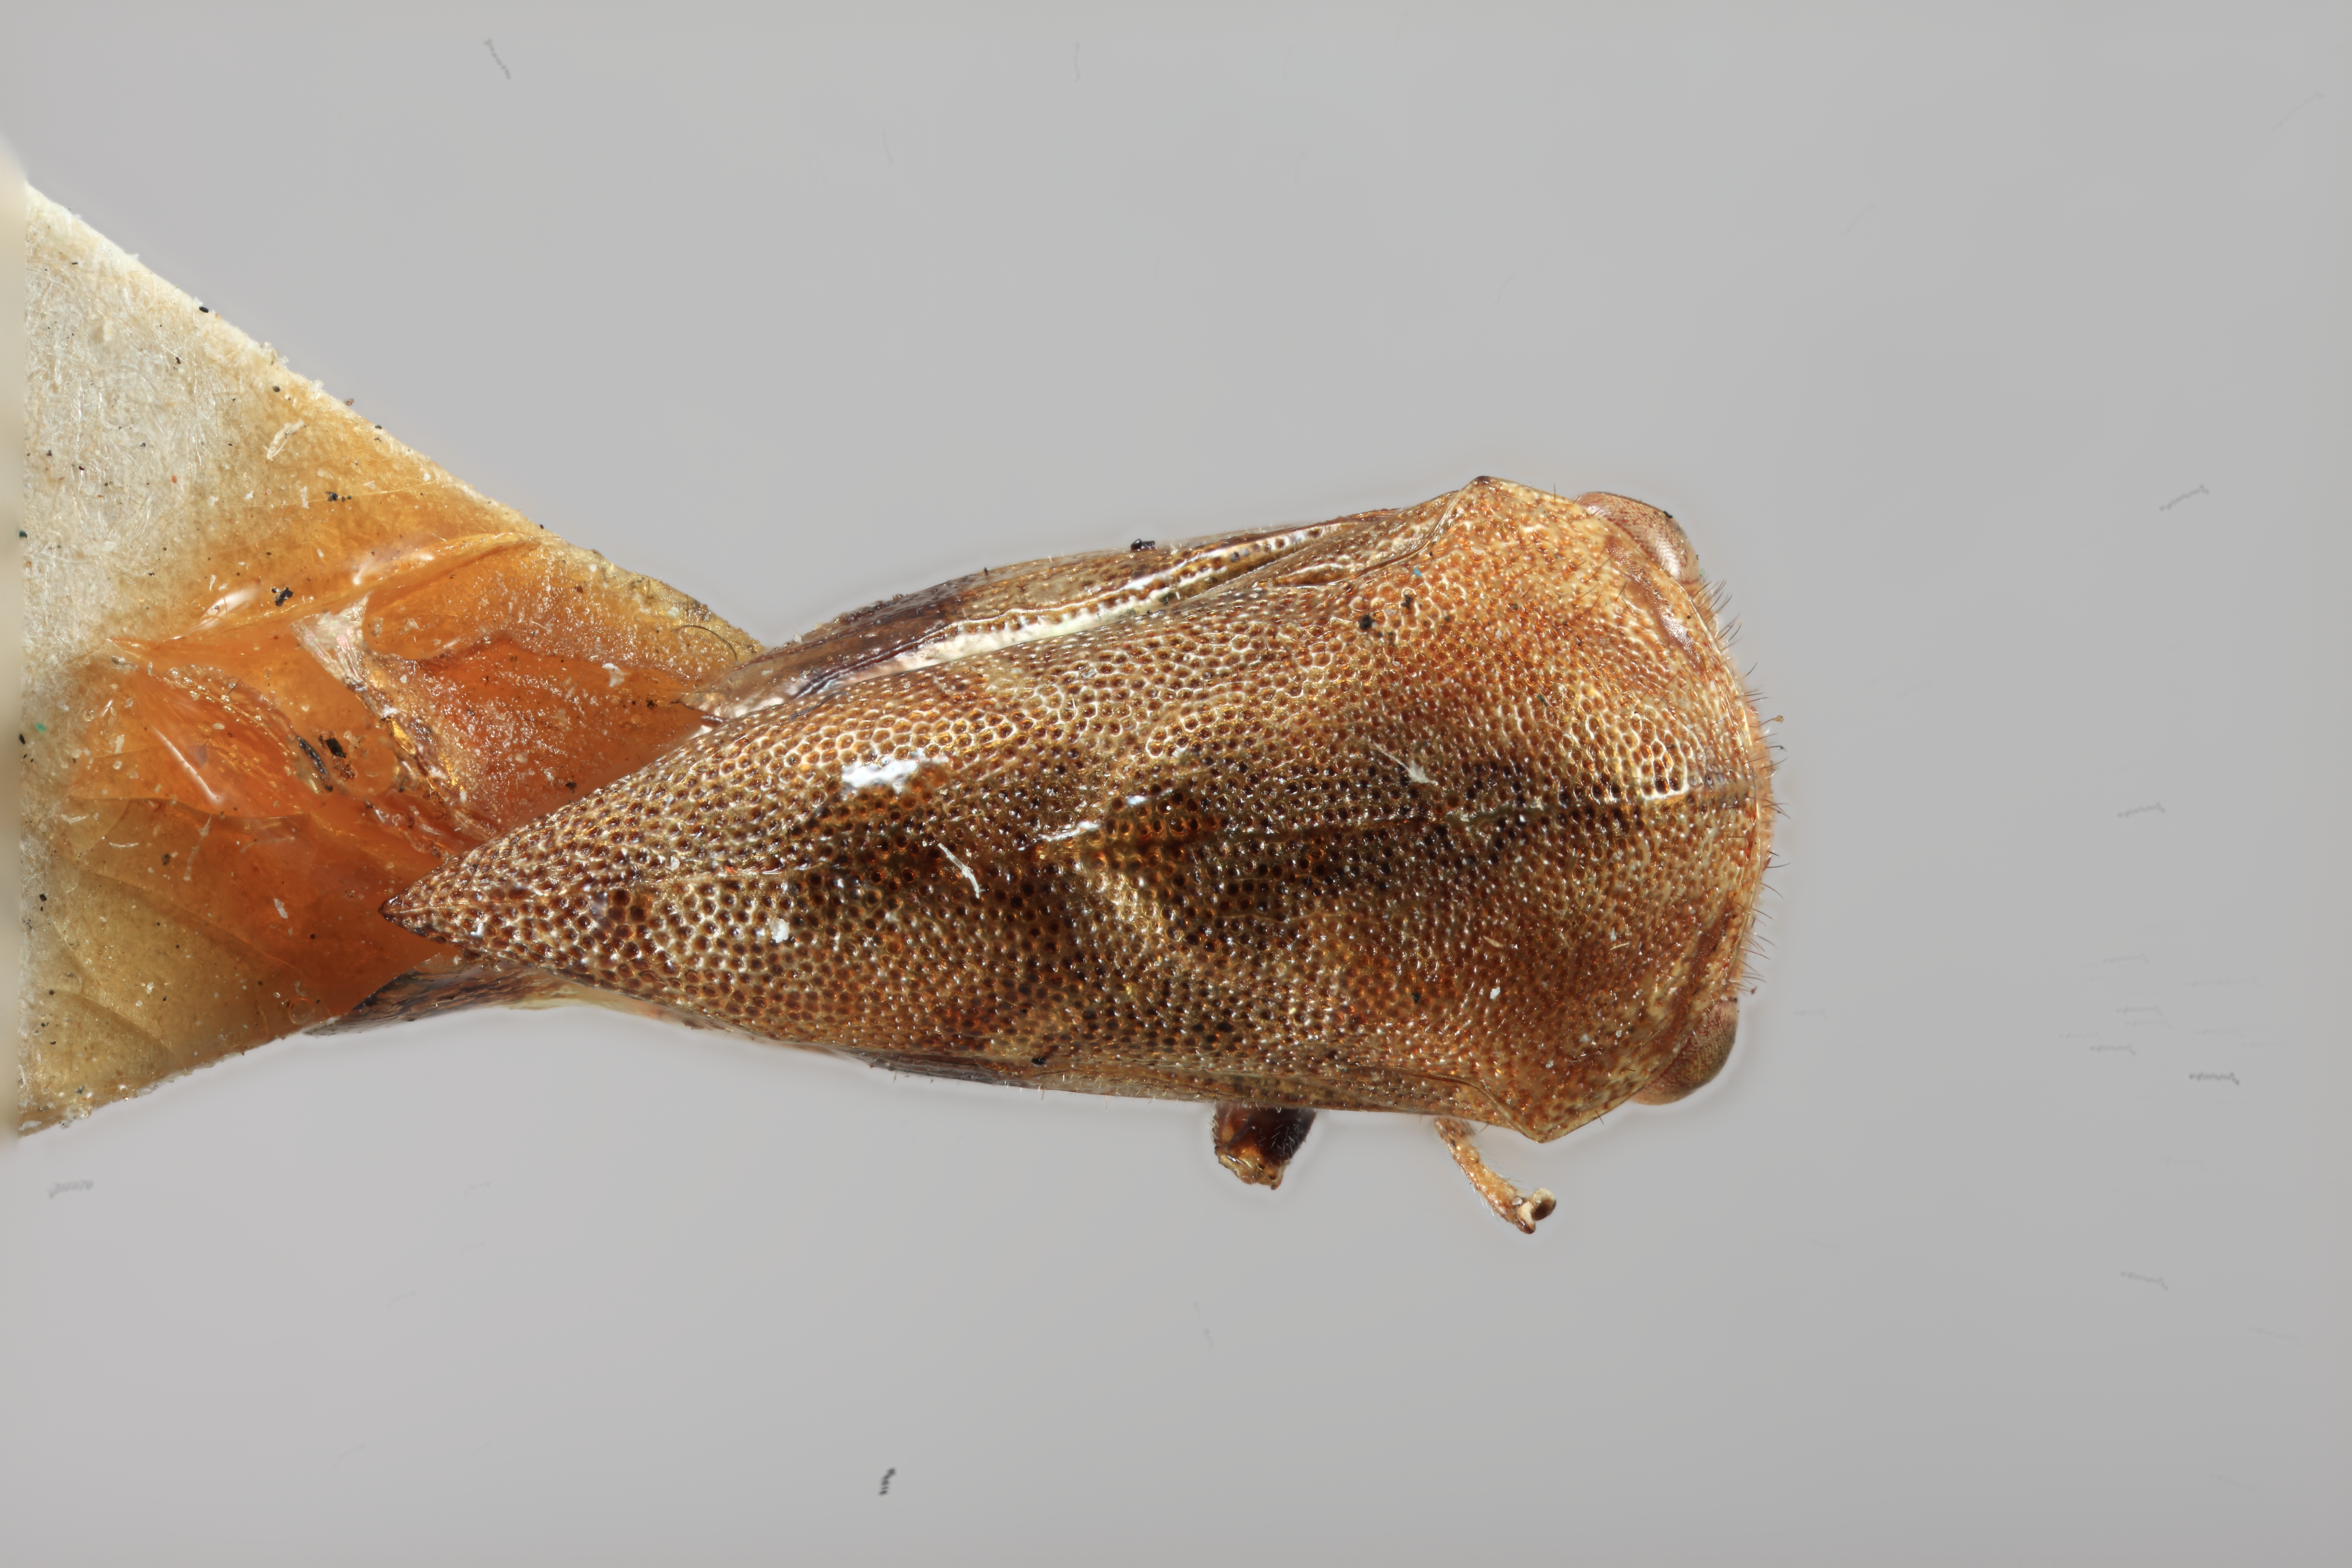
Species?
Ophiderma flaviguttula
